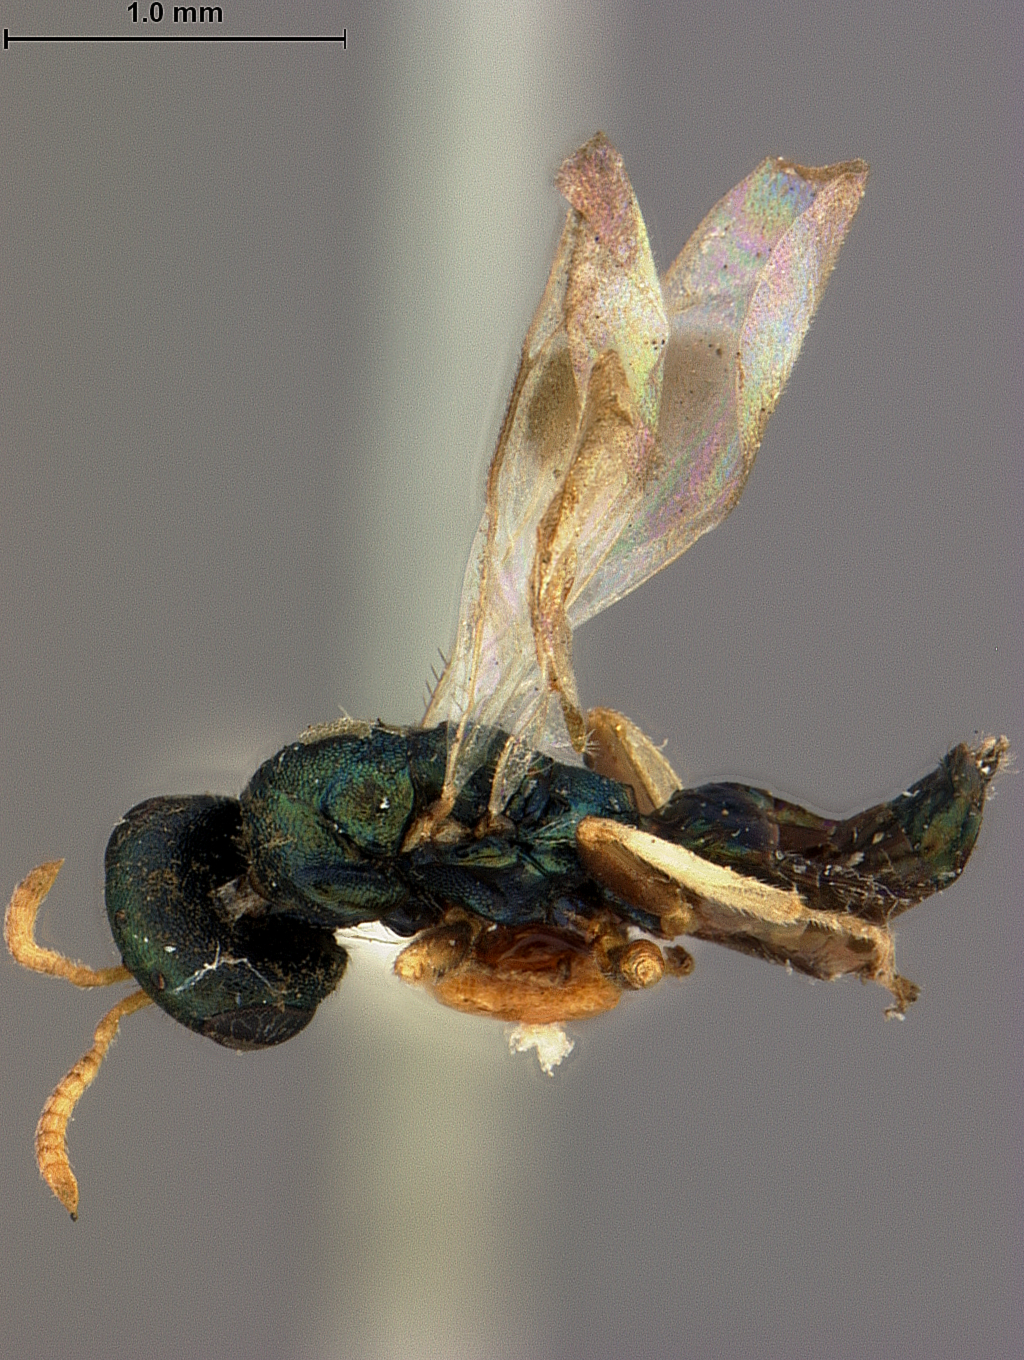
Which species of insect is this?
Homoporus japonicus
